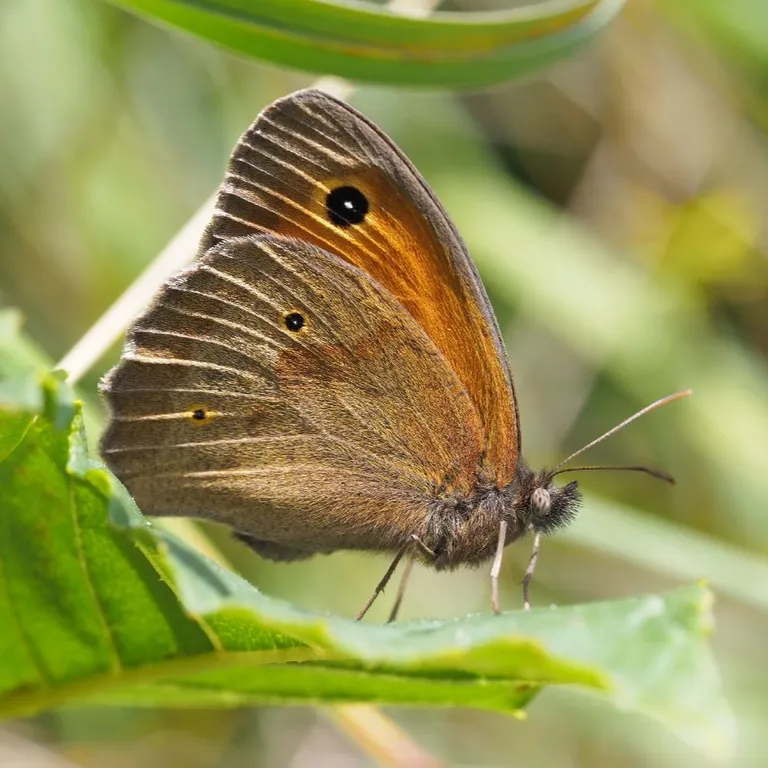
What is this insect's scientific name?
Maniola jurtina
